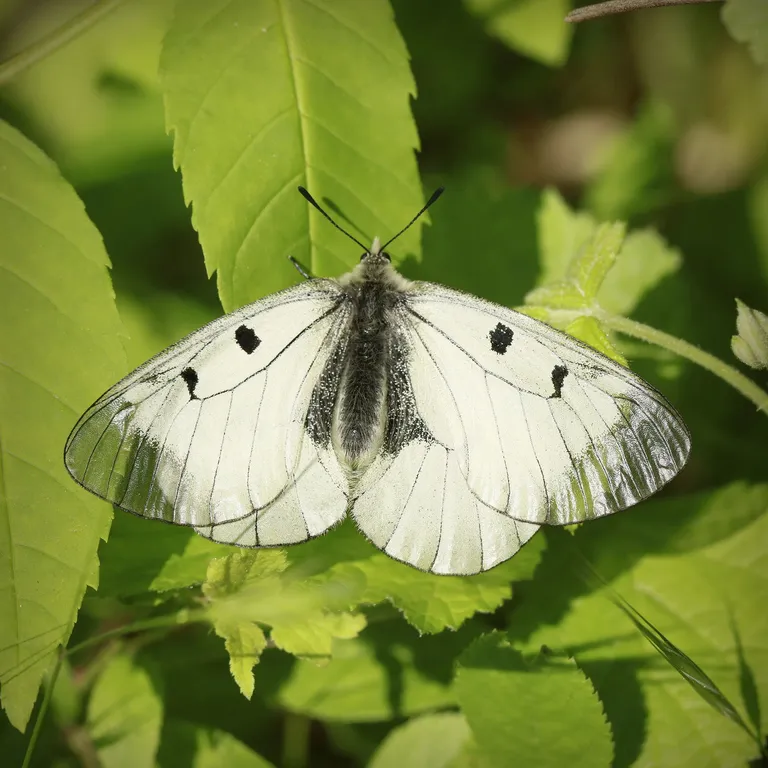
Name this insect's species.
Parnassius mnemosyne
